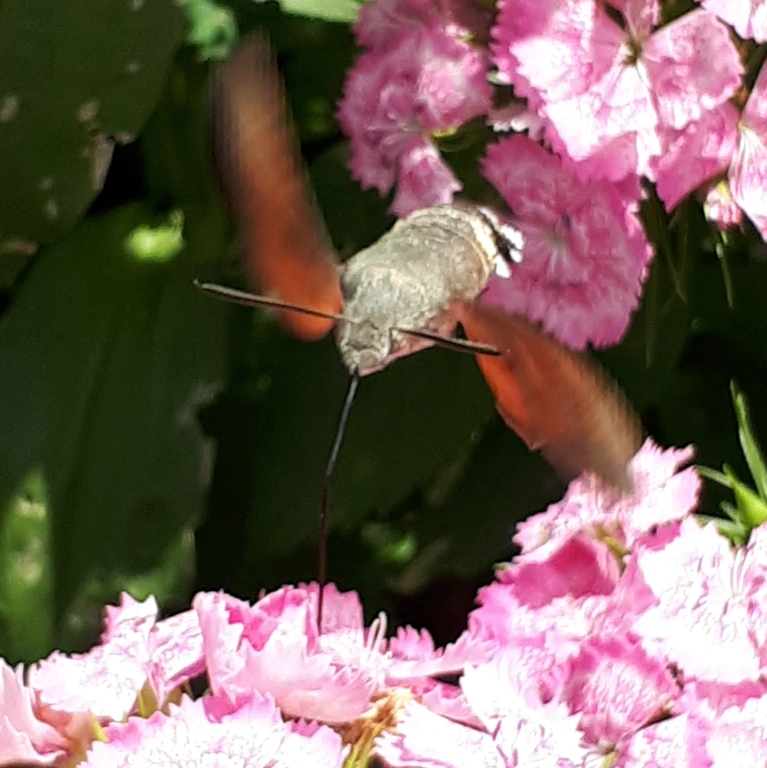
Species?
Macroglossum stellatarum
